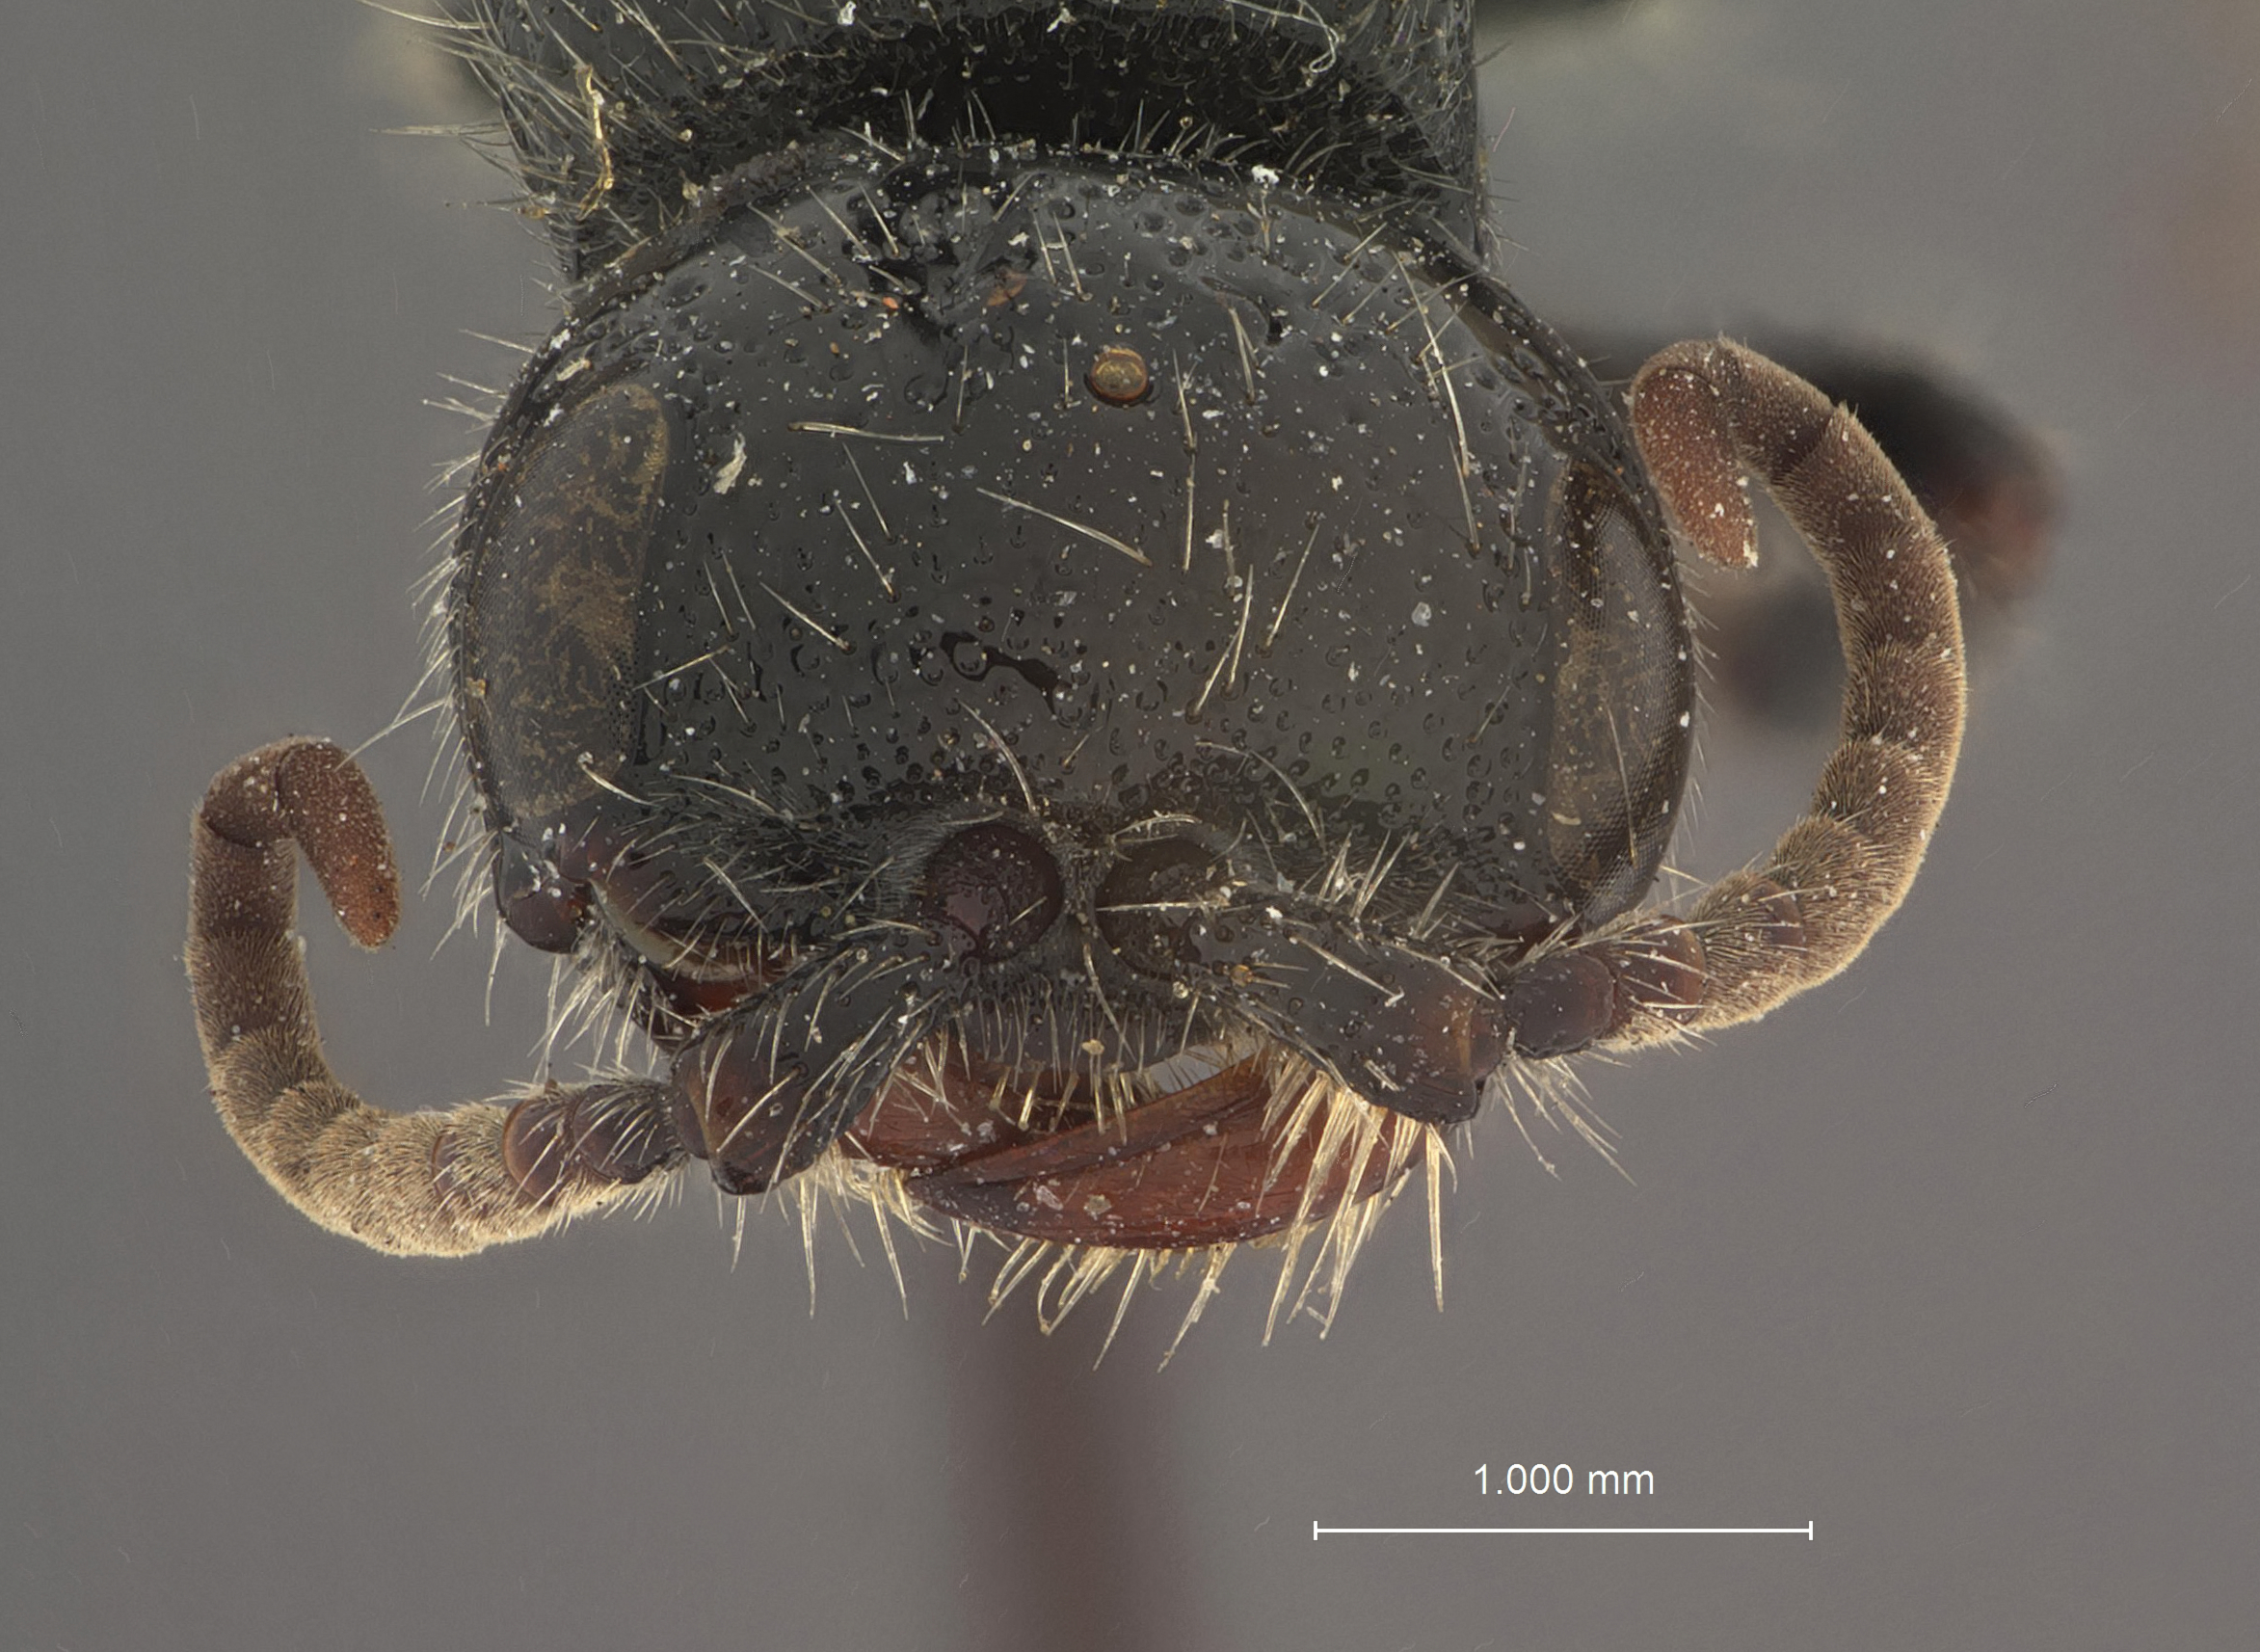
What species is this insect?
Tiphia dallasae
